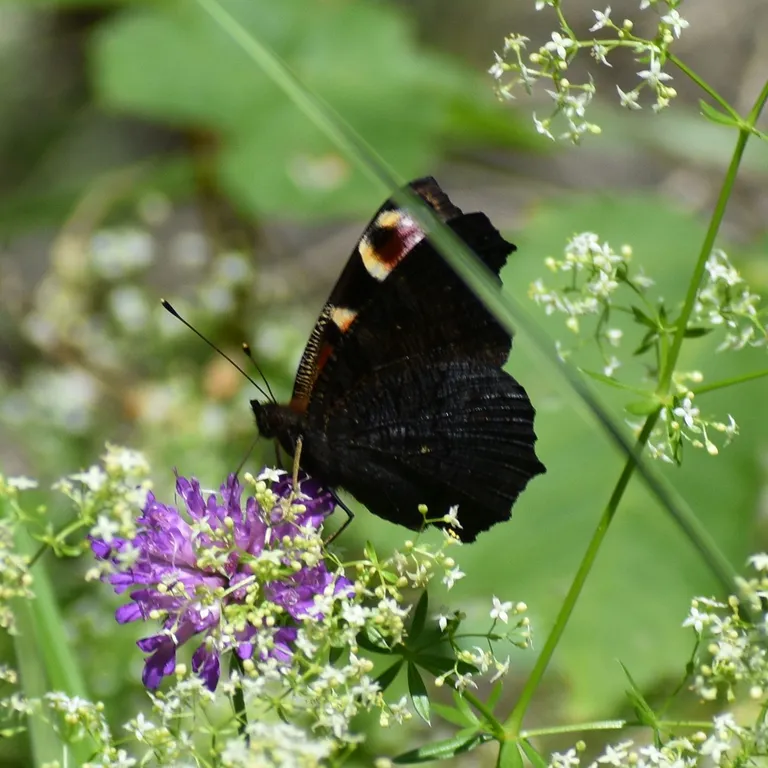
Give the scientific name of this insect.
Aglais io
